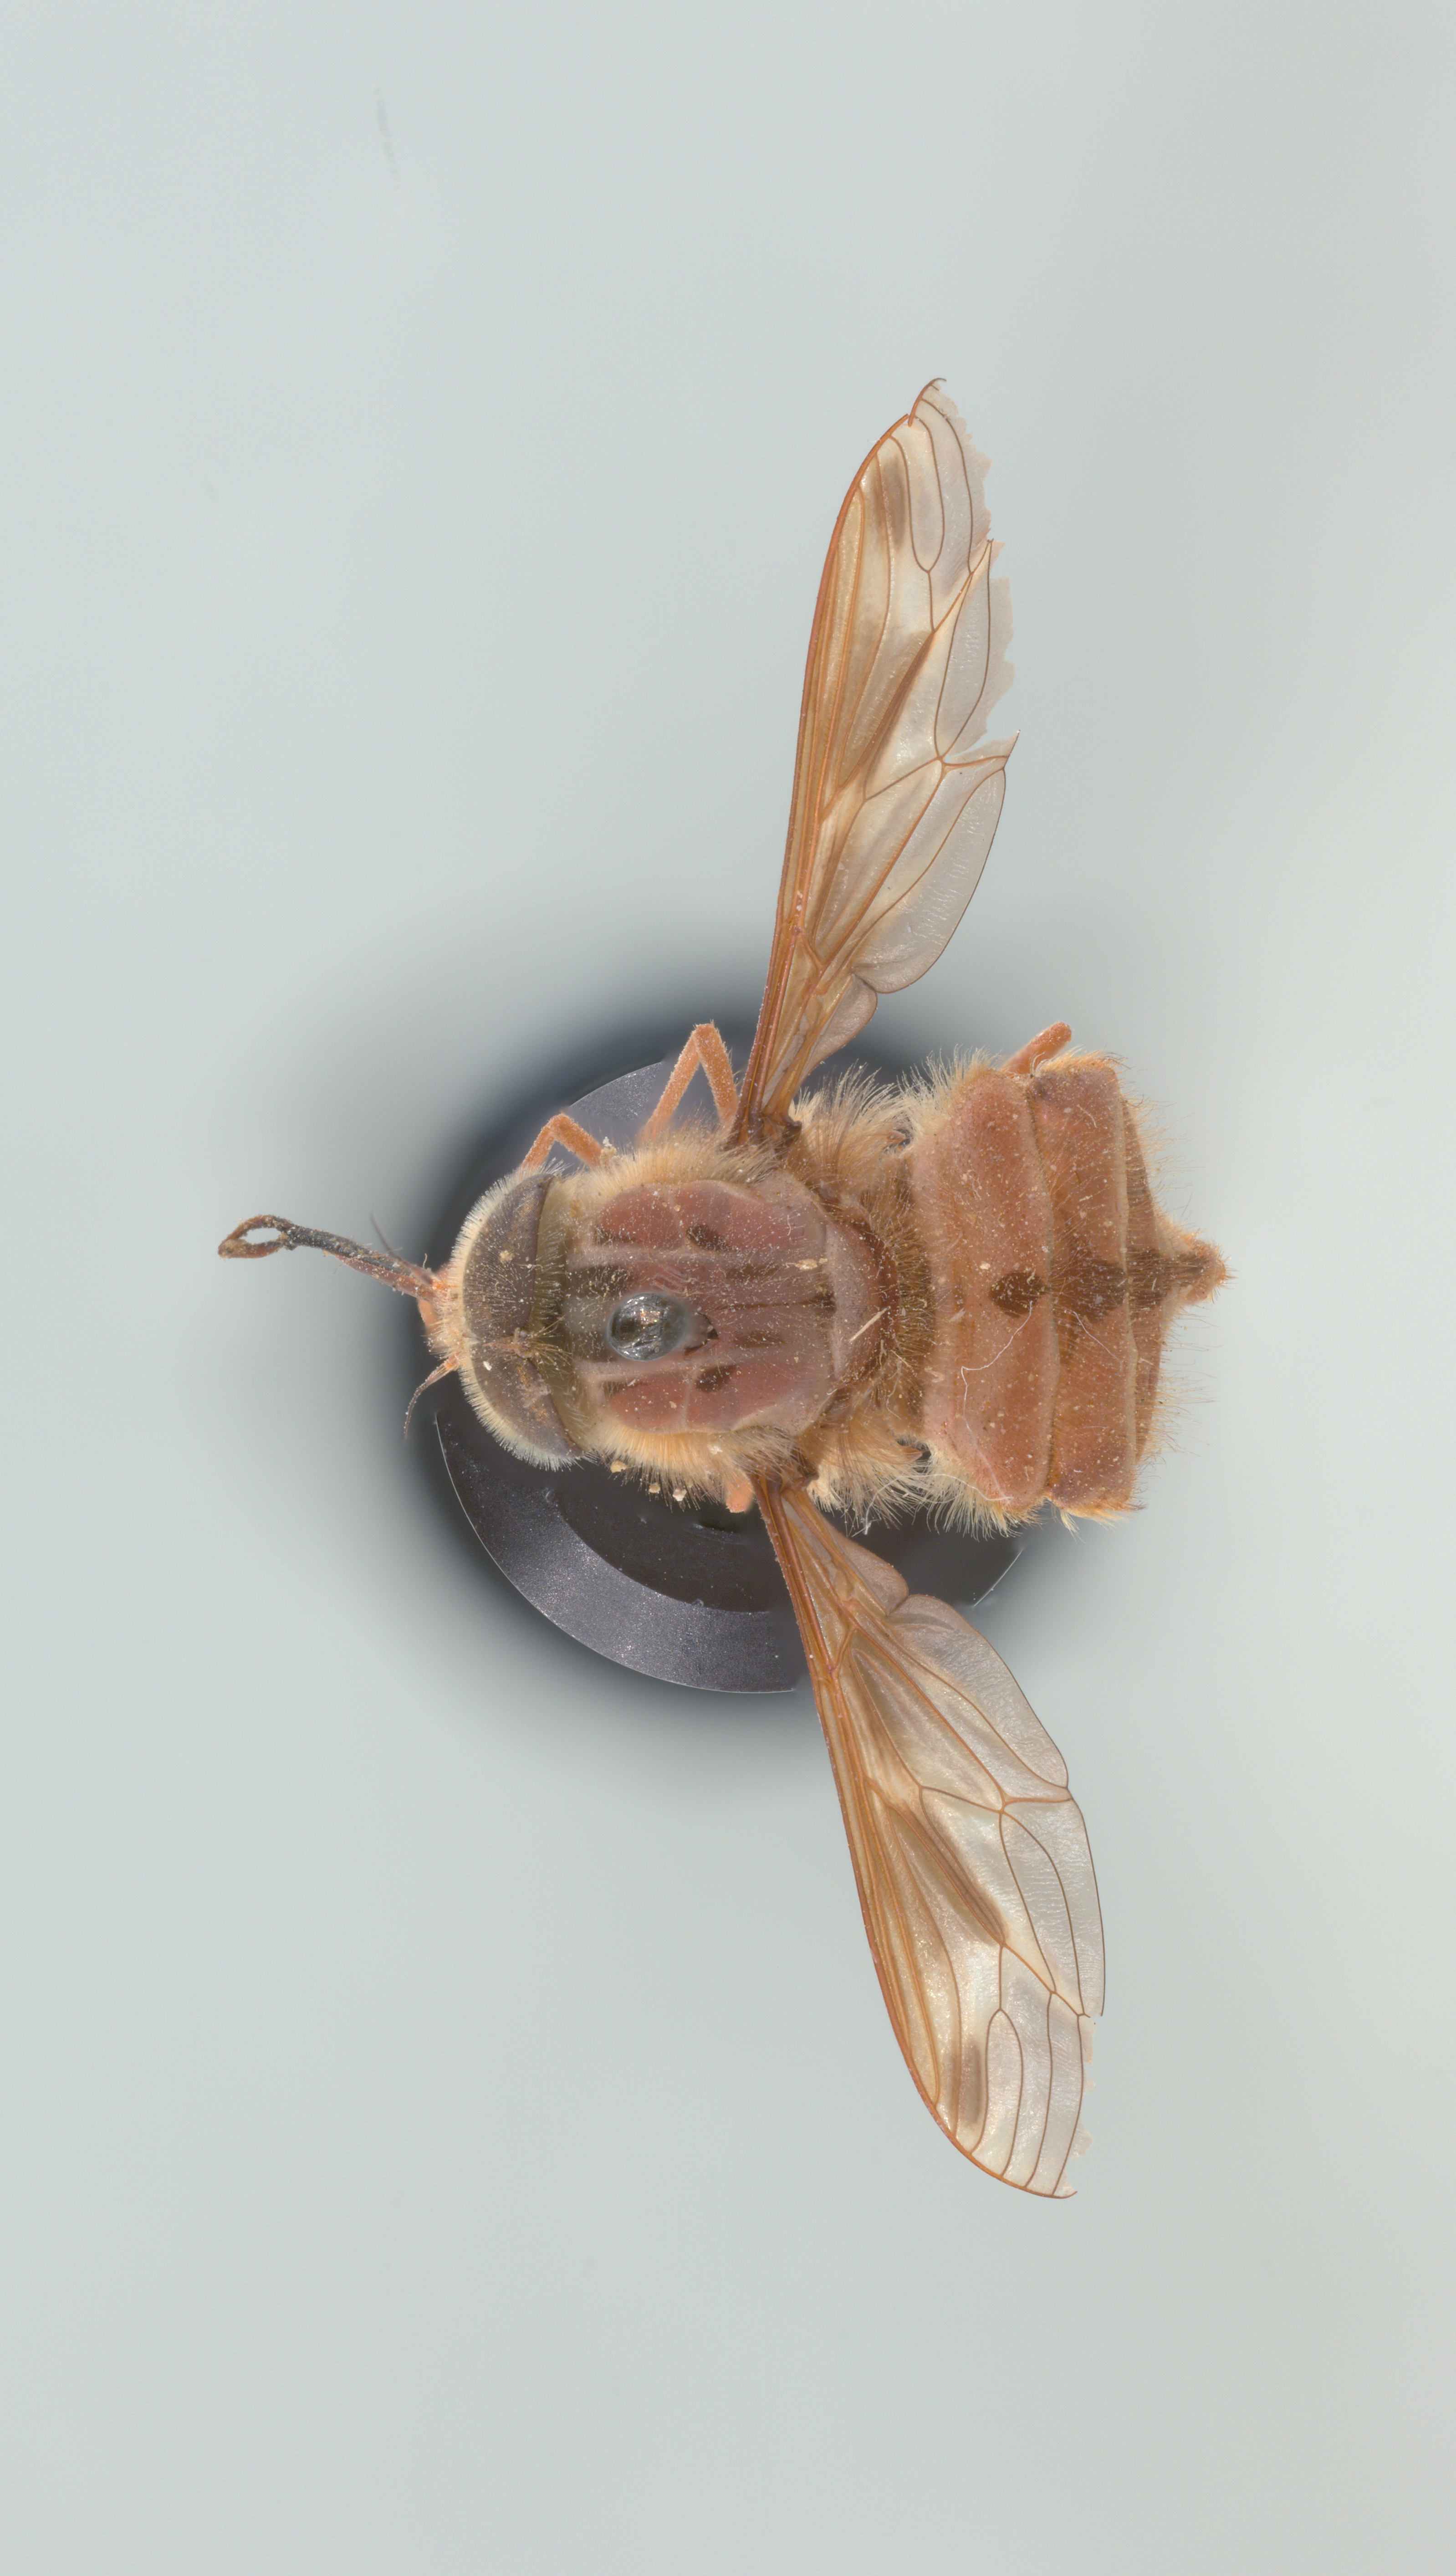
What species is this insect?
Hirmoneura nubipennis (also Trichophthalma nubipennis)
